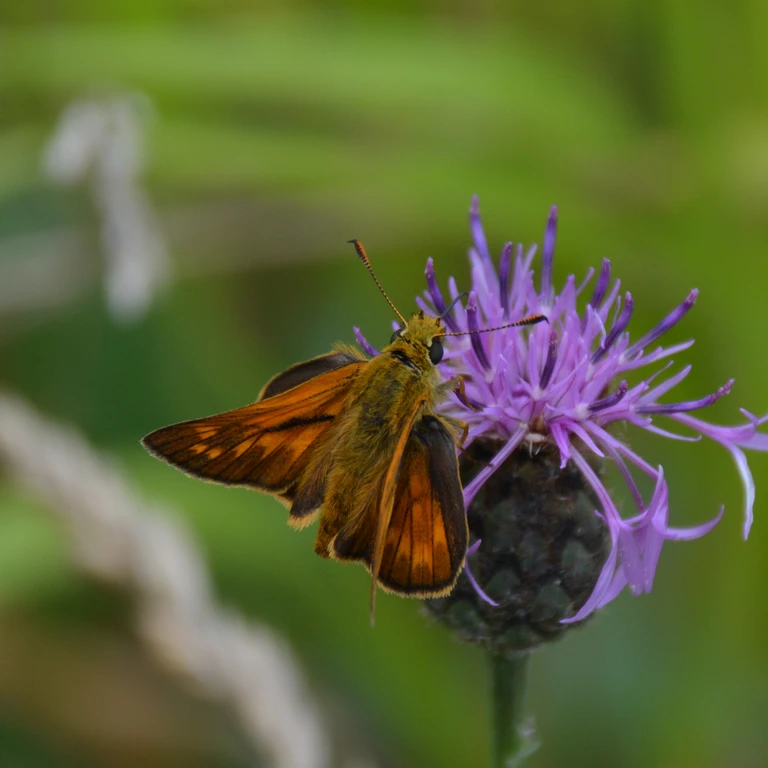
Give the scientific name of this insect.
Ochlodes sylvanus (also Ochlodes venata)
